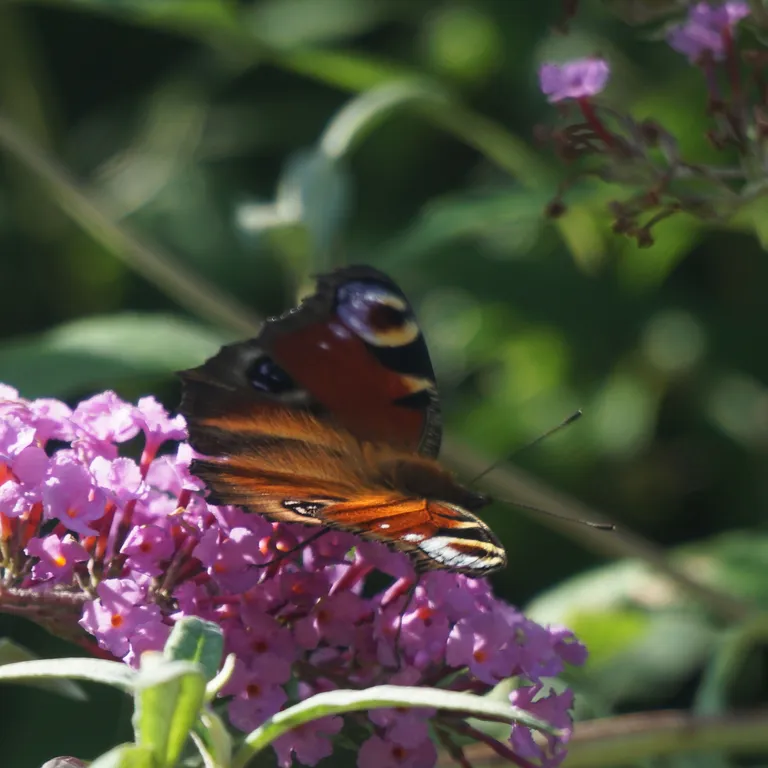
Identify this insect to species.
Aglais io
